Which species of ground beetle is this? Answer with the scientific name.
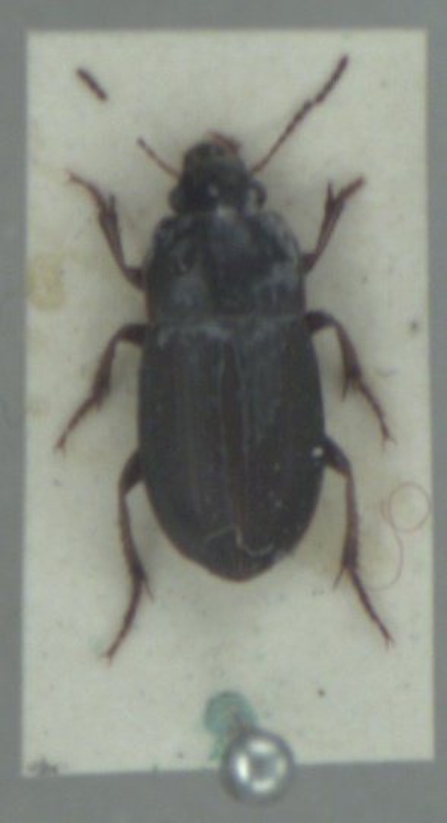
Harpalus anxius
